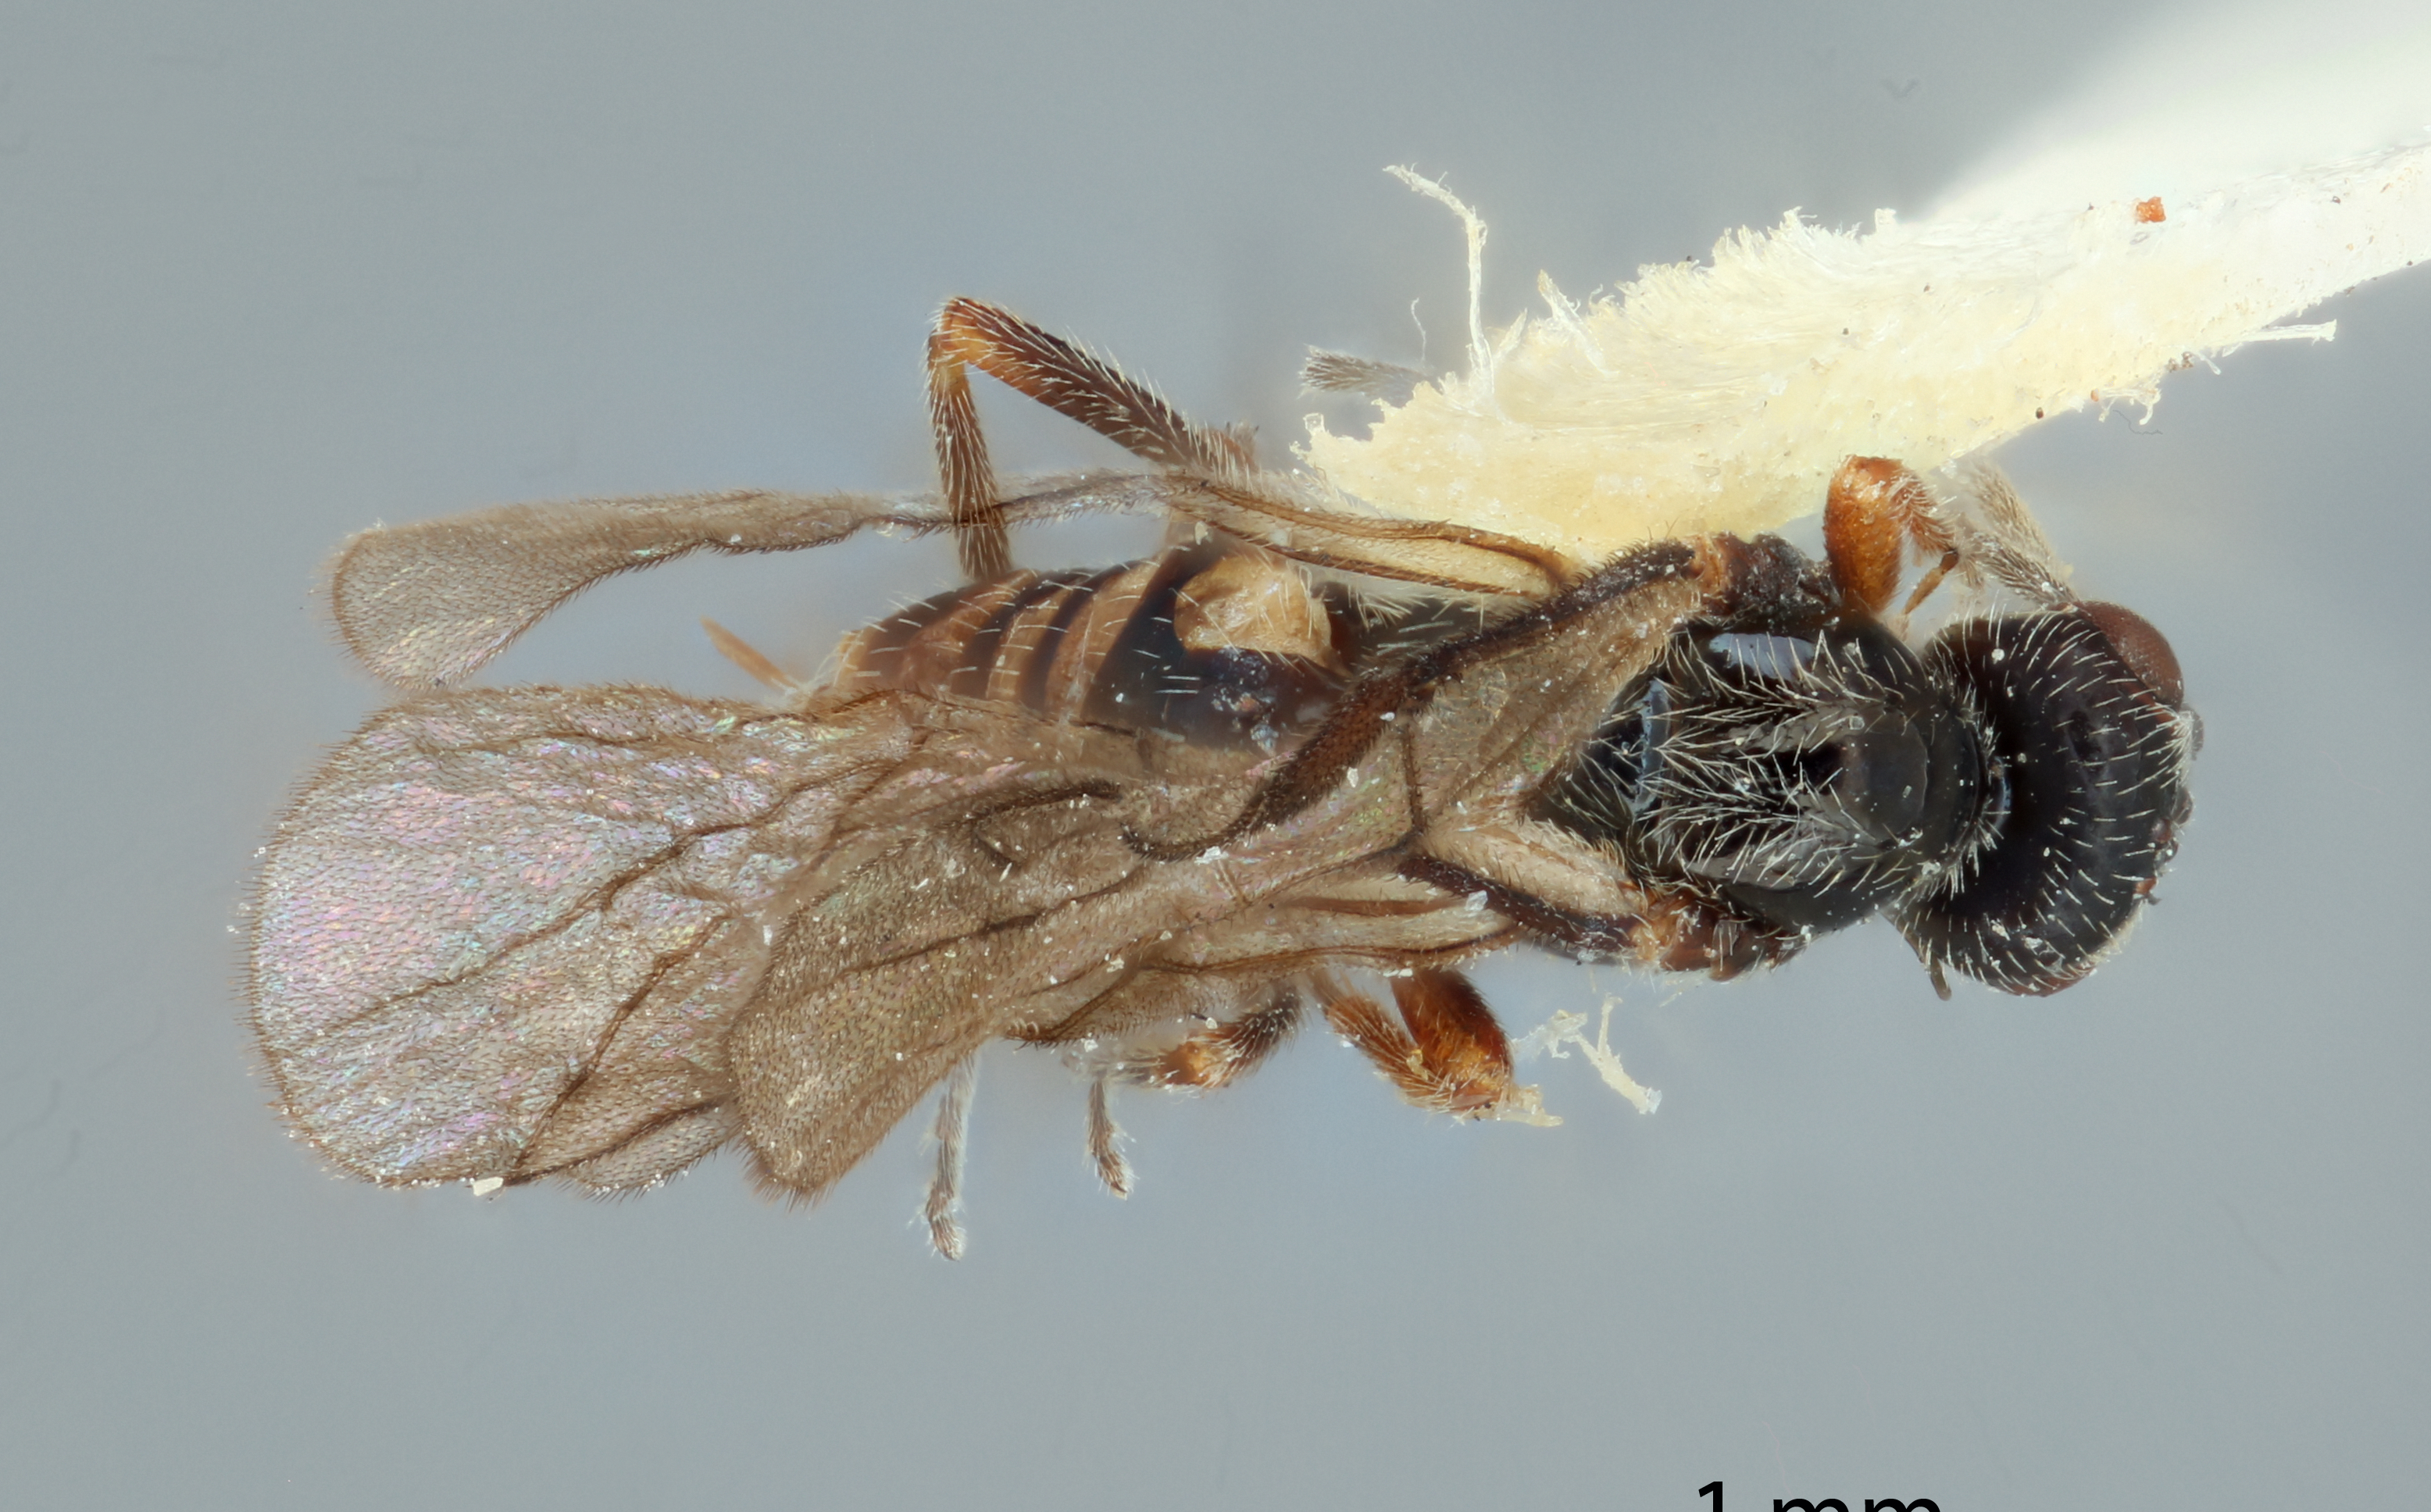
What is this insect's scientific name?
Bracon melanaspis
